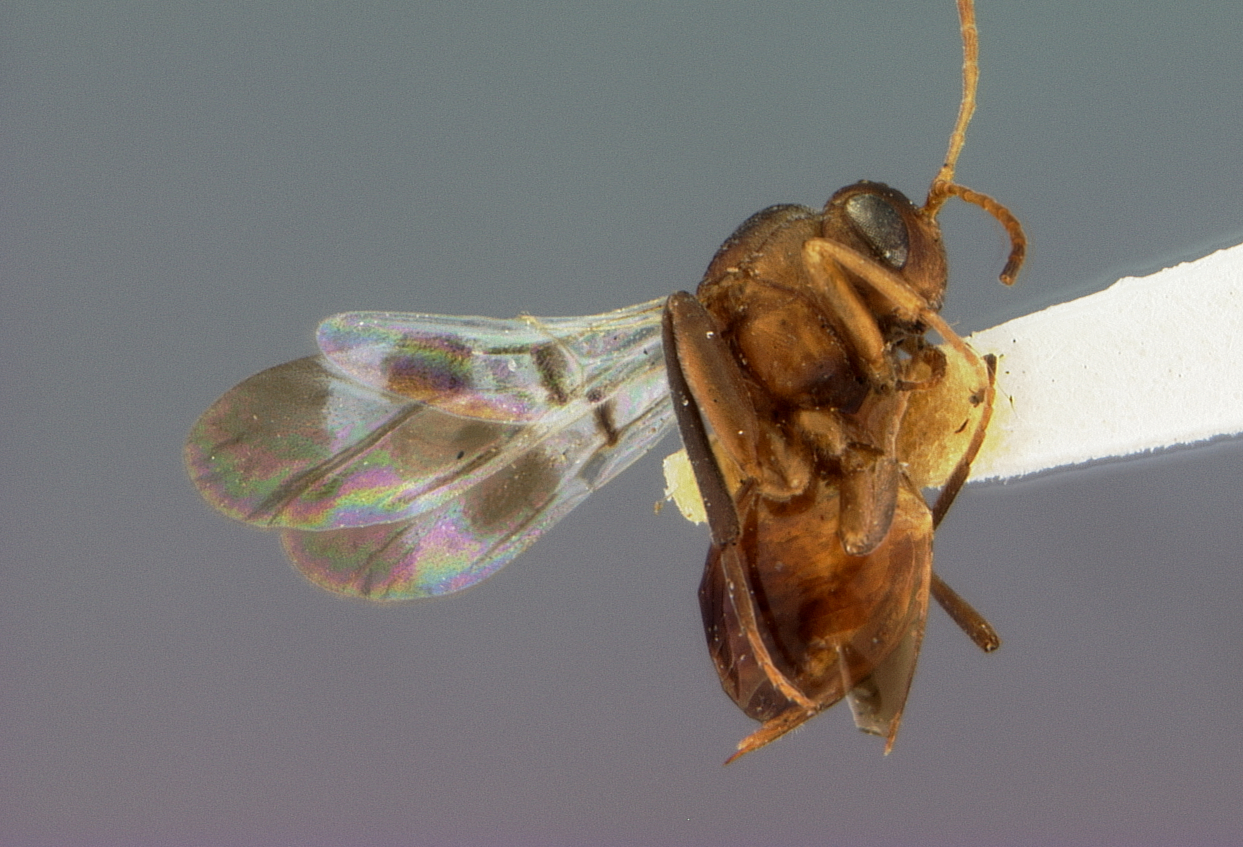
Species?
Loxaulus trizonalis
